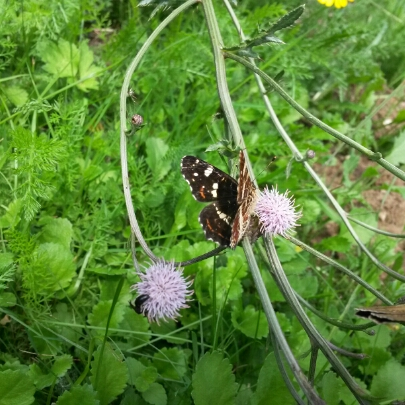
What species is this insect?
Araschnia levana
